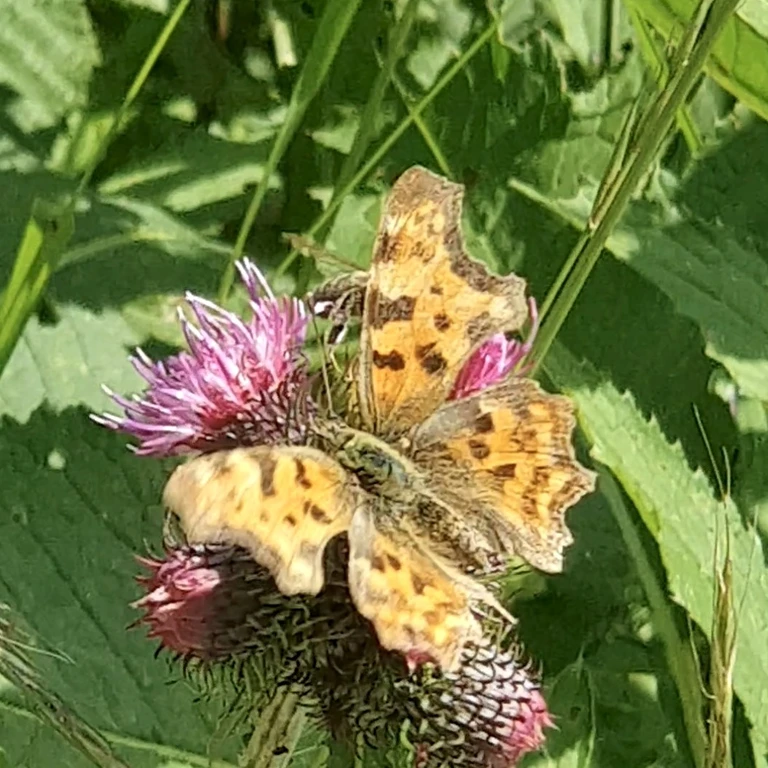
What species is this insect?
Polygonia c-album
